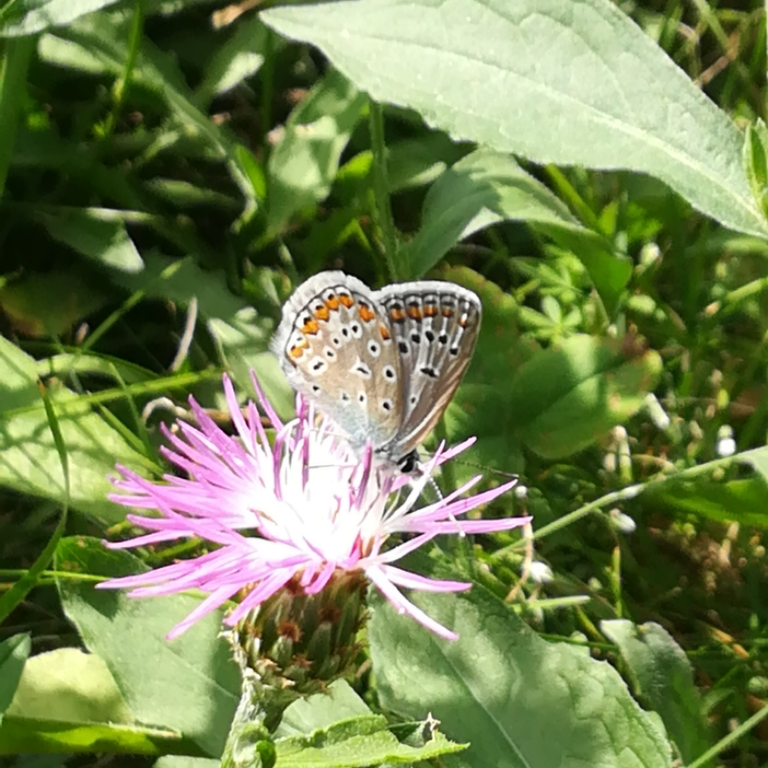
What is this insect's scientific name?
Polyommatus icarus
